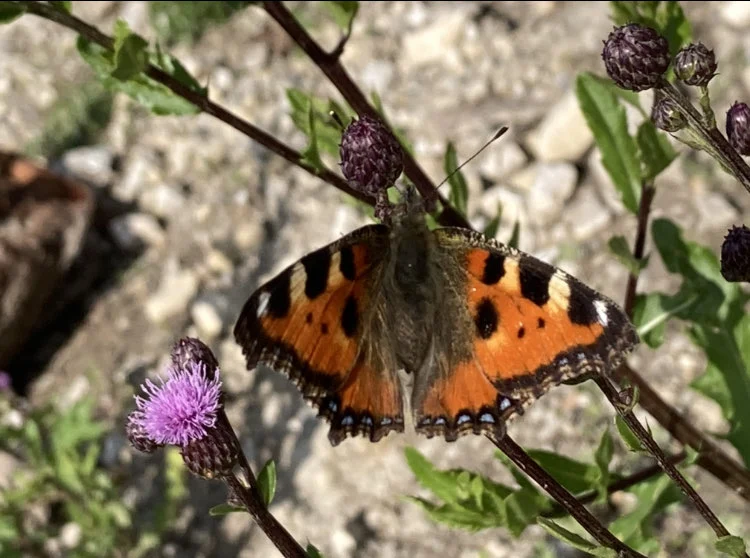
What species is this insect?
Aglais urticae
